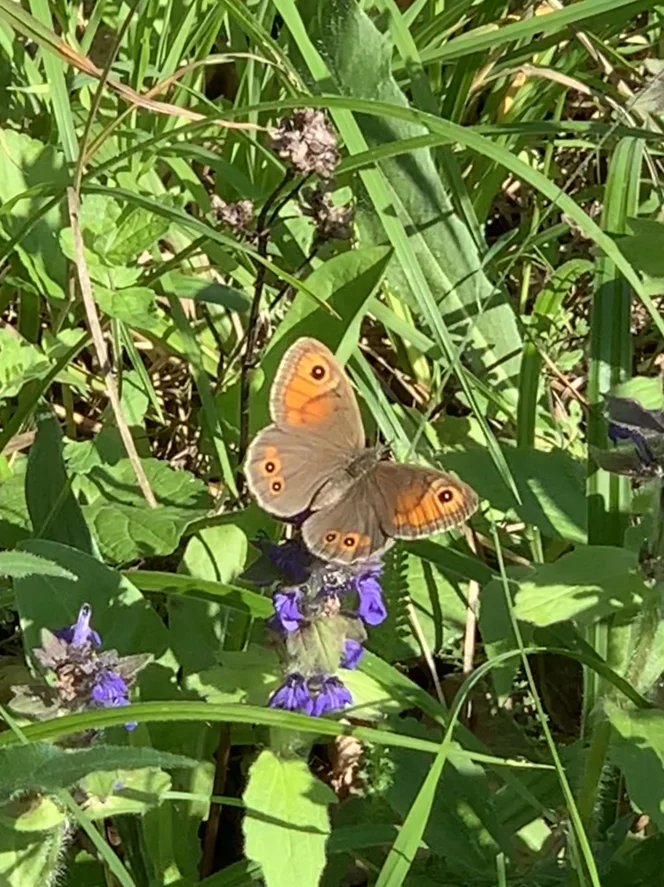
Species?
Lasiommata maera (also Pararge maera)
